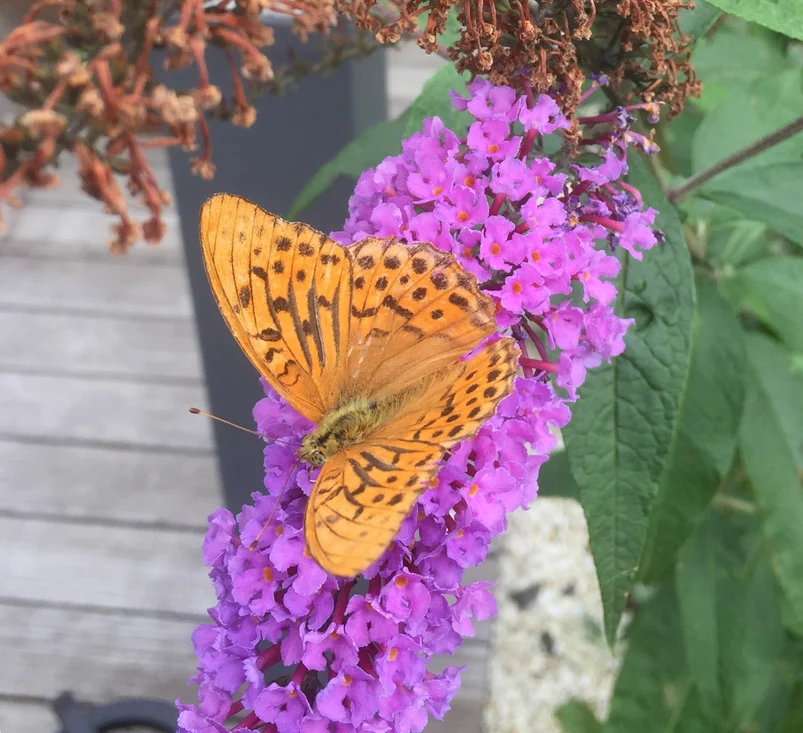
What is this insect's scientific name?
Argynnis paphia
